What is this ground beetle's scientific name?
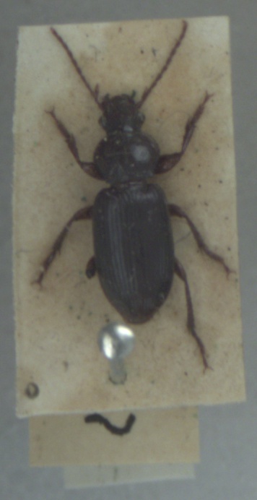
Ophonus cordatus
